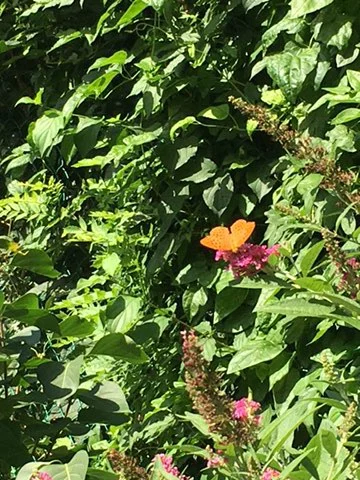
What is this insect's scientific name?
Argynnis paphia
